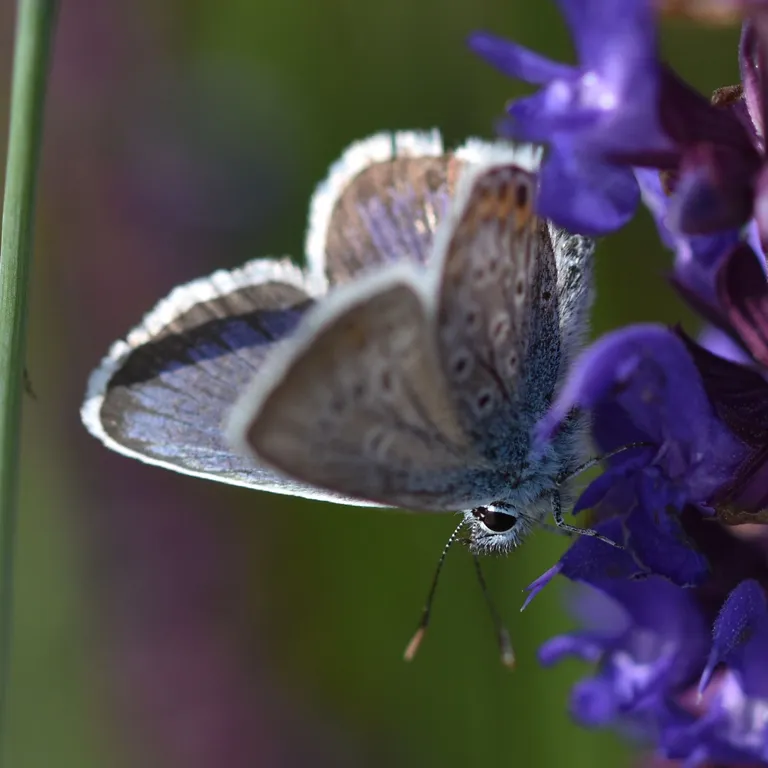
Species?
Plebejus argus
